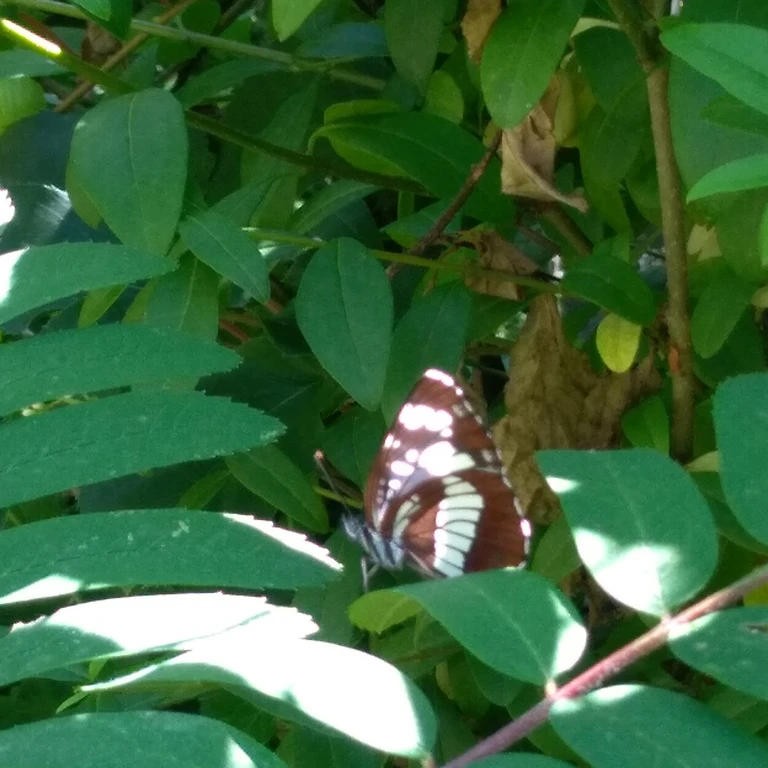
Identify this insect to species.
Neptis rivularis
